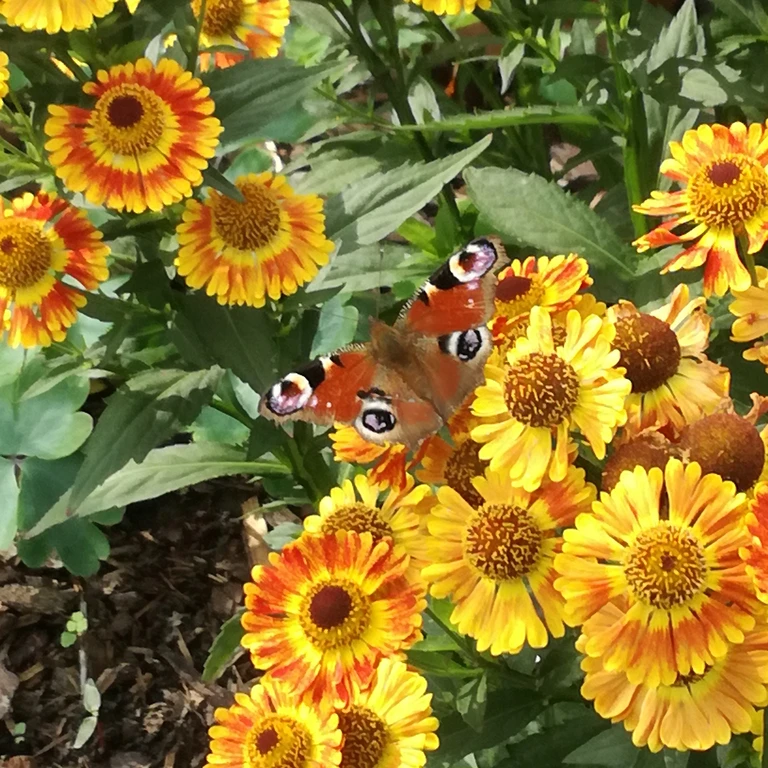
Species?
Aglais io
